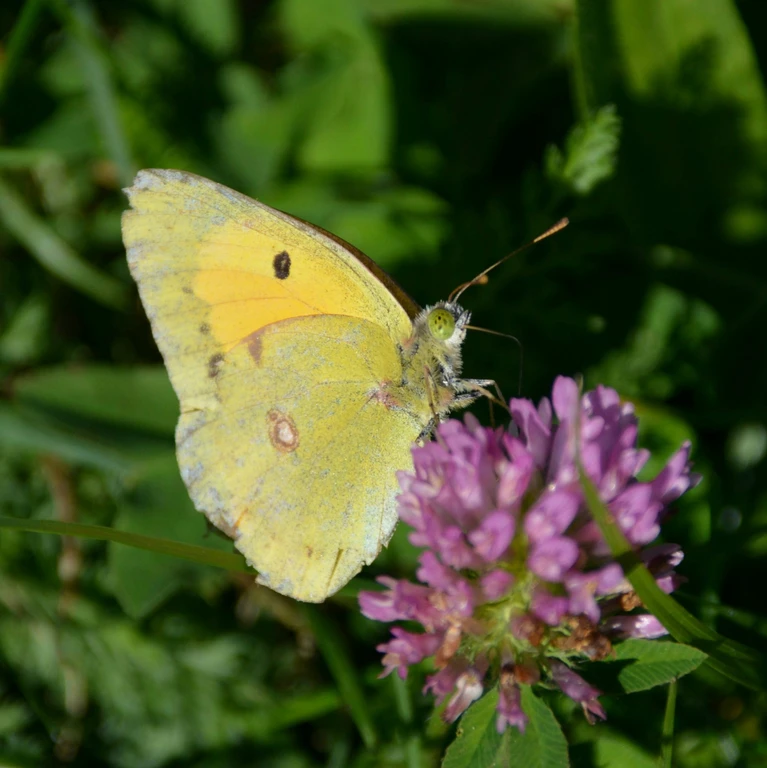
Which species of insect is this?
Colias croceus
